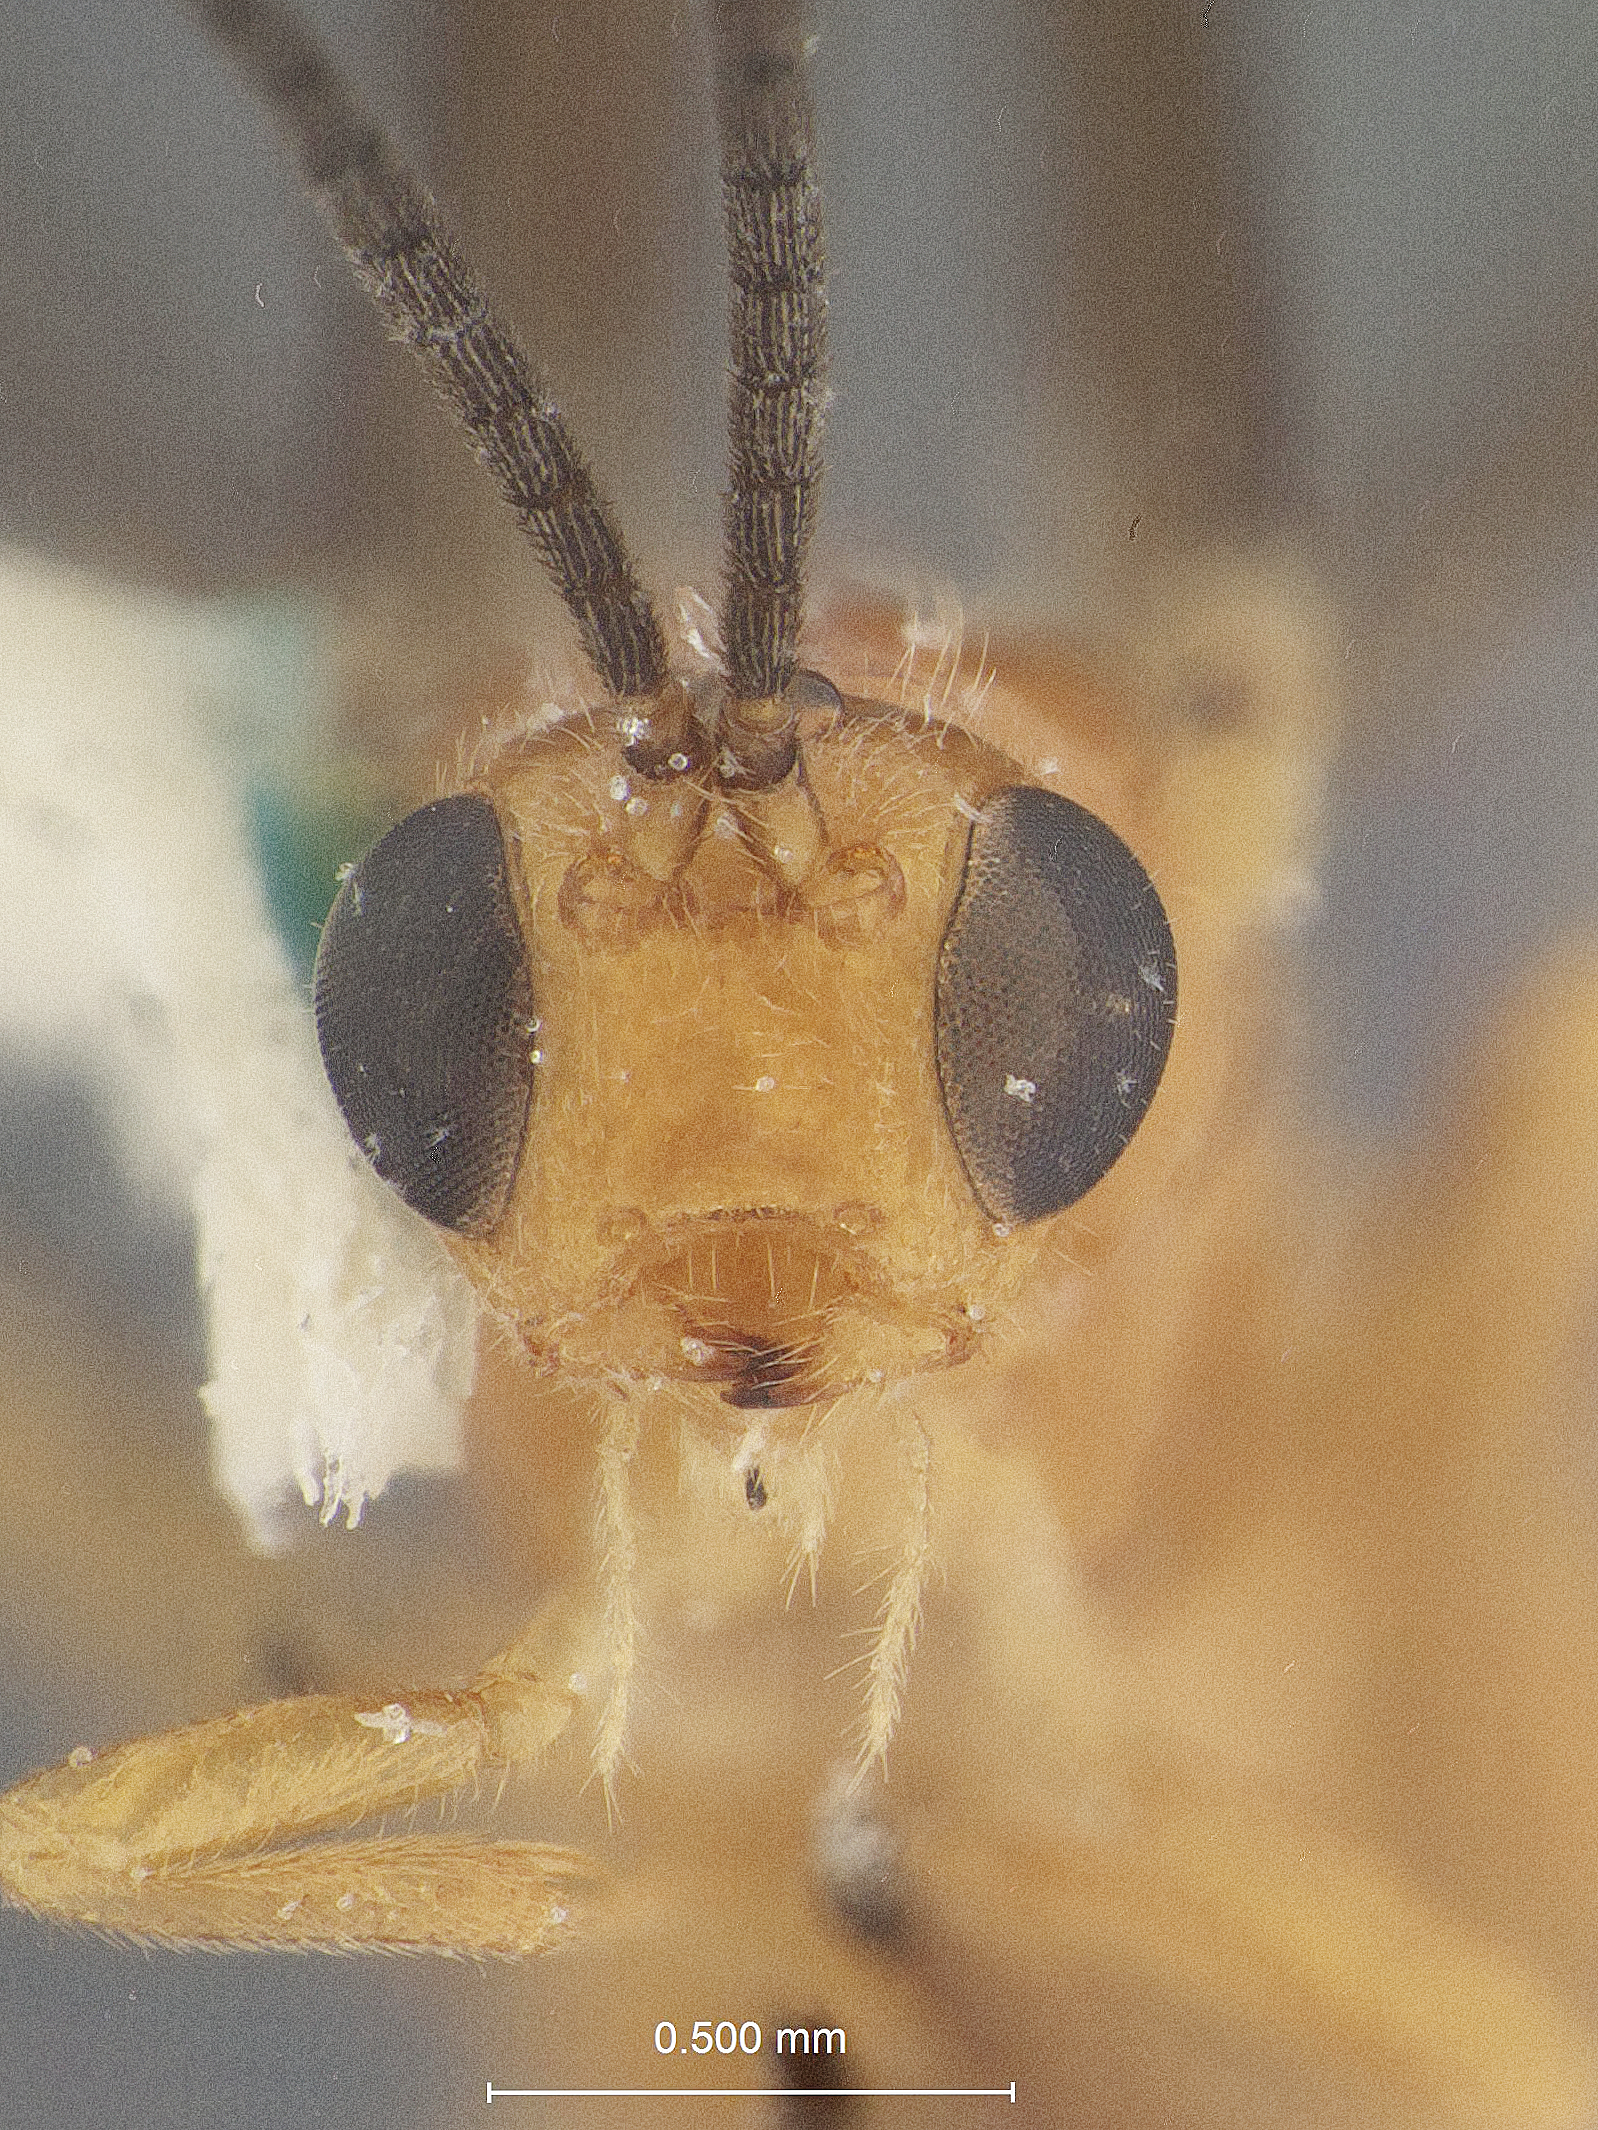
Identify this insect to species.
Bracon compressitarsis
